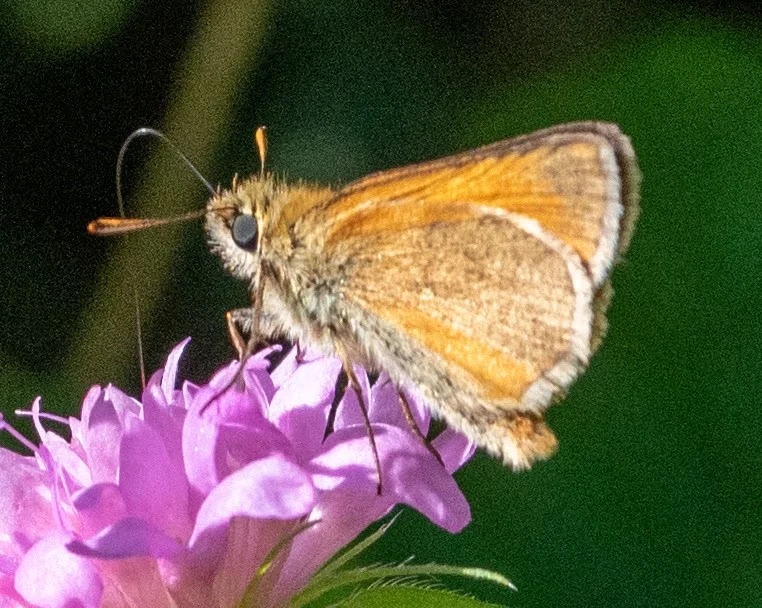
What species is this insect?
Thymelicus sylvestris
